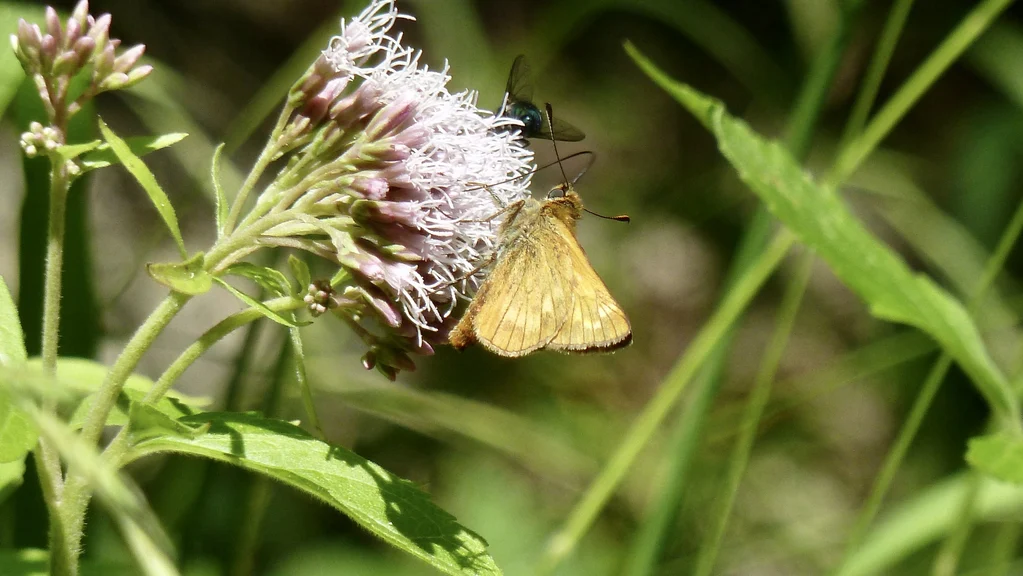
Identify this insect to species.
Ochlodes sylvanus (also Ochlodes venata)
